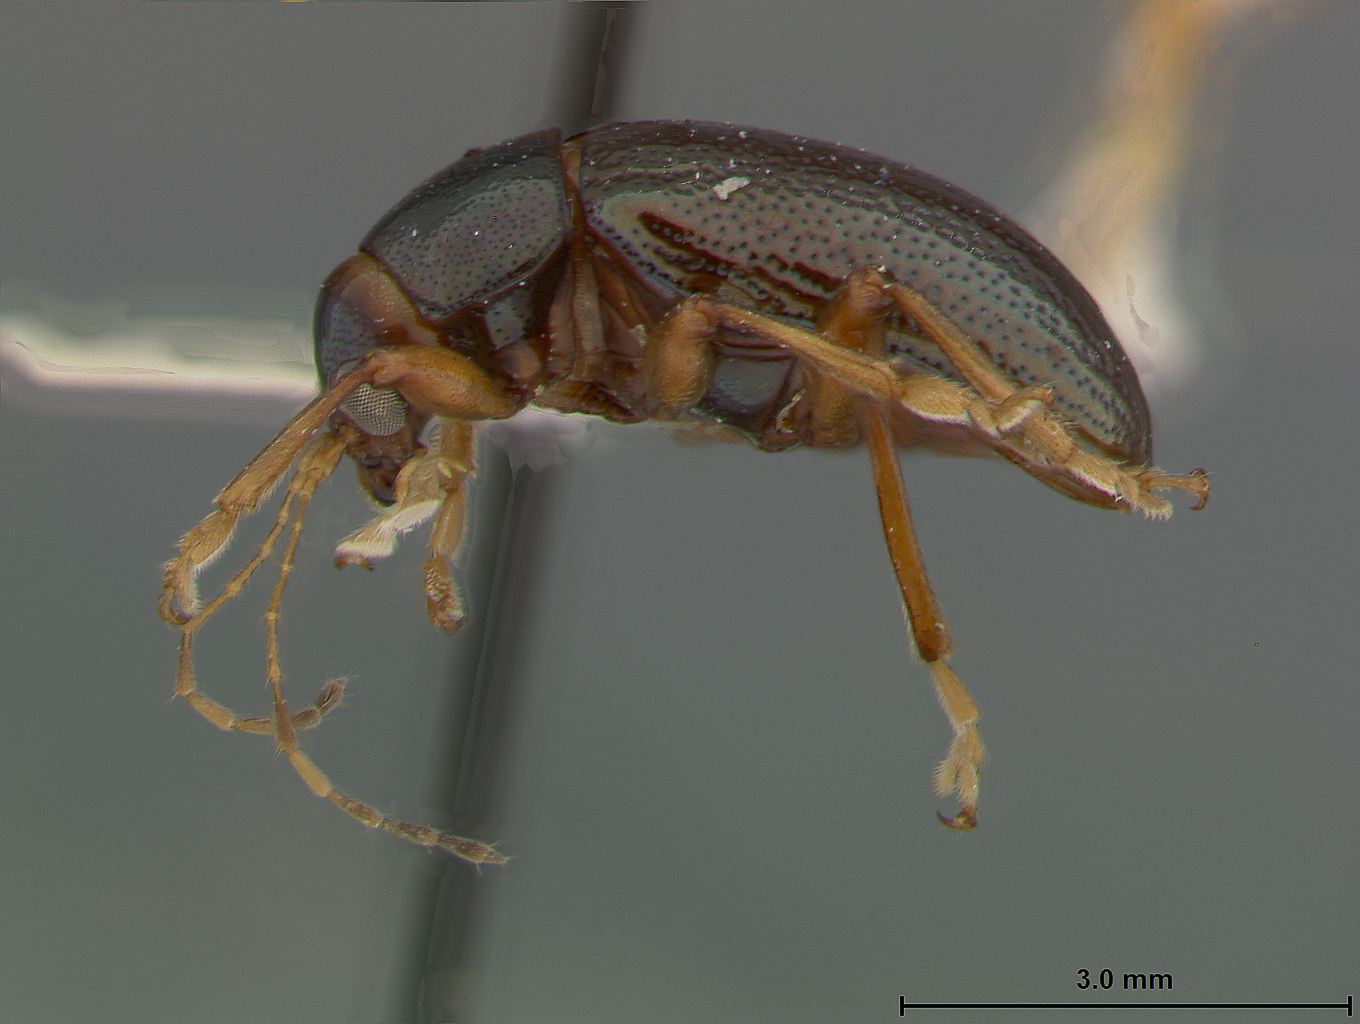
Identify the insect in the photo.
Rhabdopterus bowditchi
